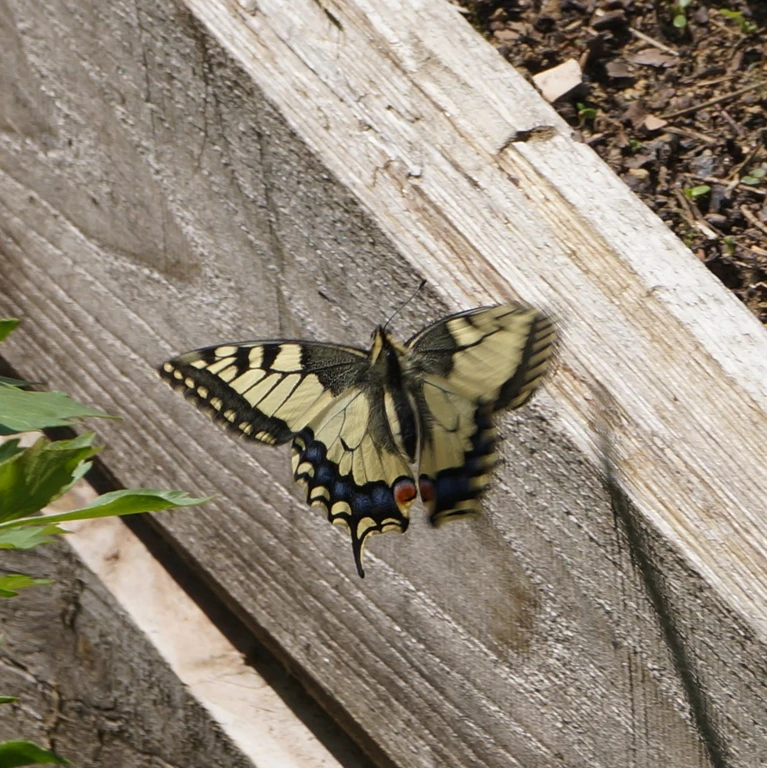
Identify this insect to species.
Papilio machaon
